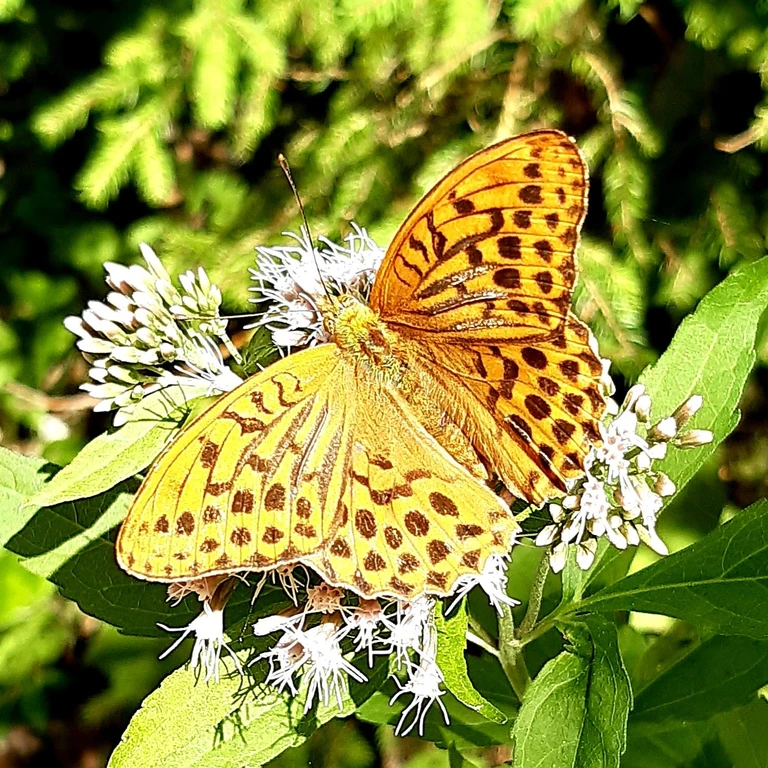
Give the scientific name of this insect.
Argynnis paphia
